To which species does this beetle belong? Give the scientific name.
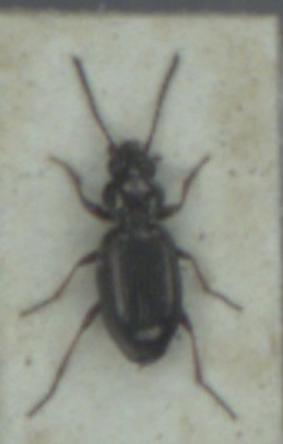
Bembidion lampros
